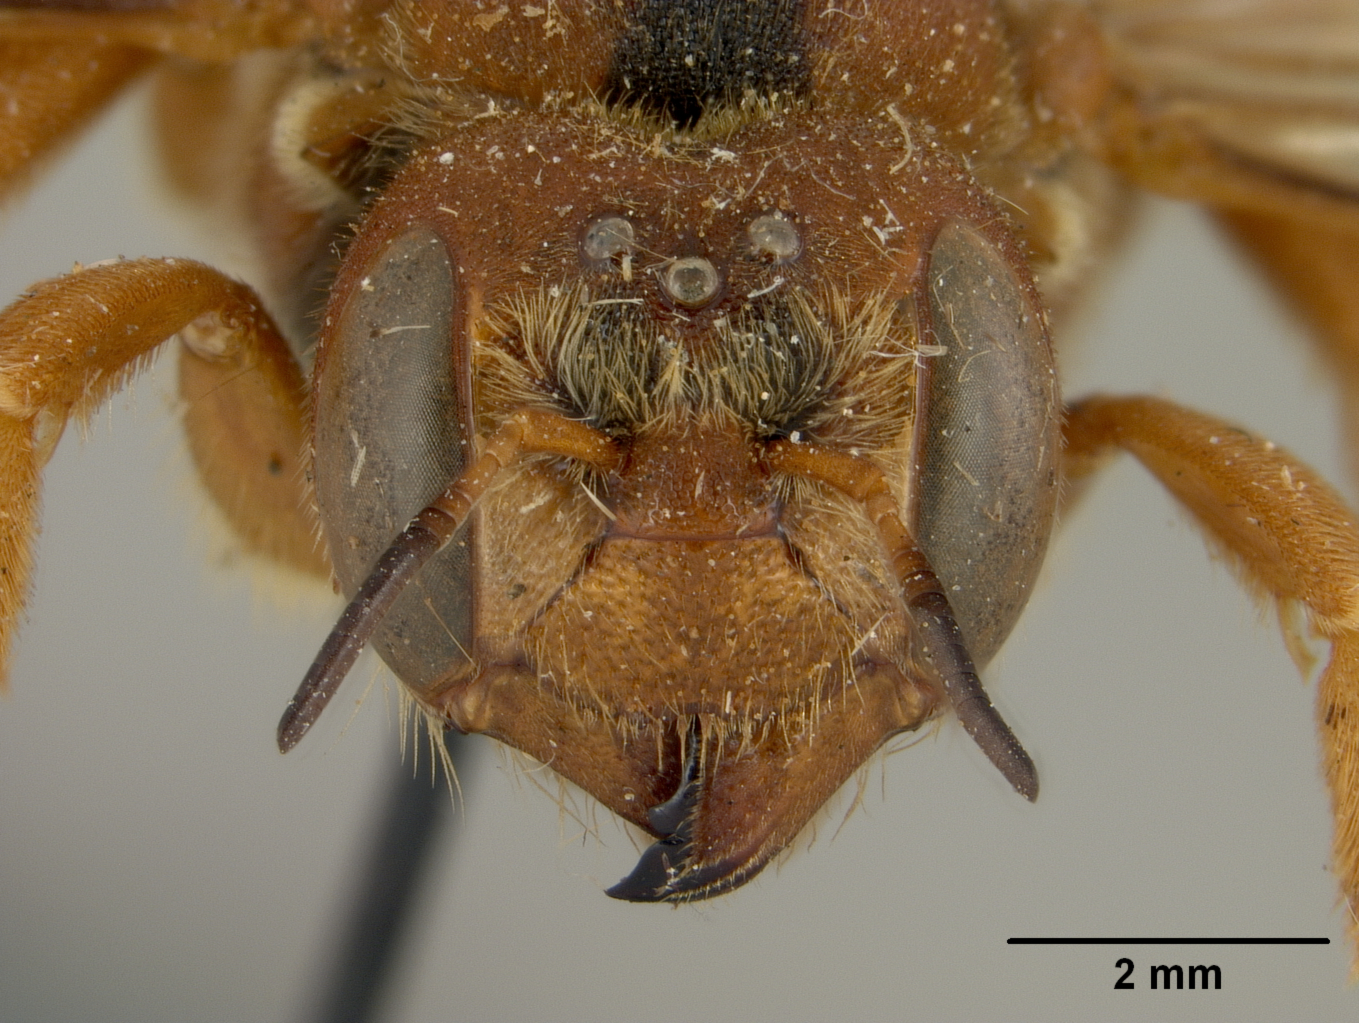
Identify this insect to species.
Heteranthidium cordaticeps
